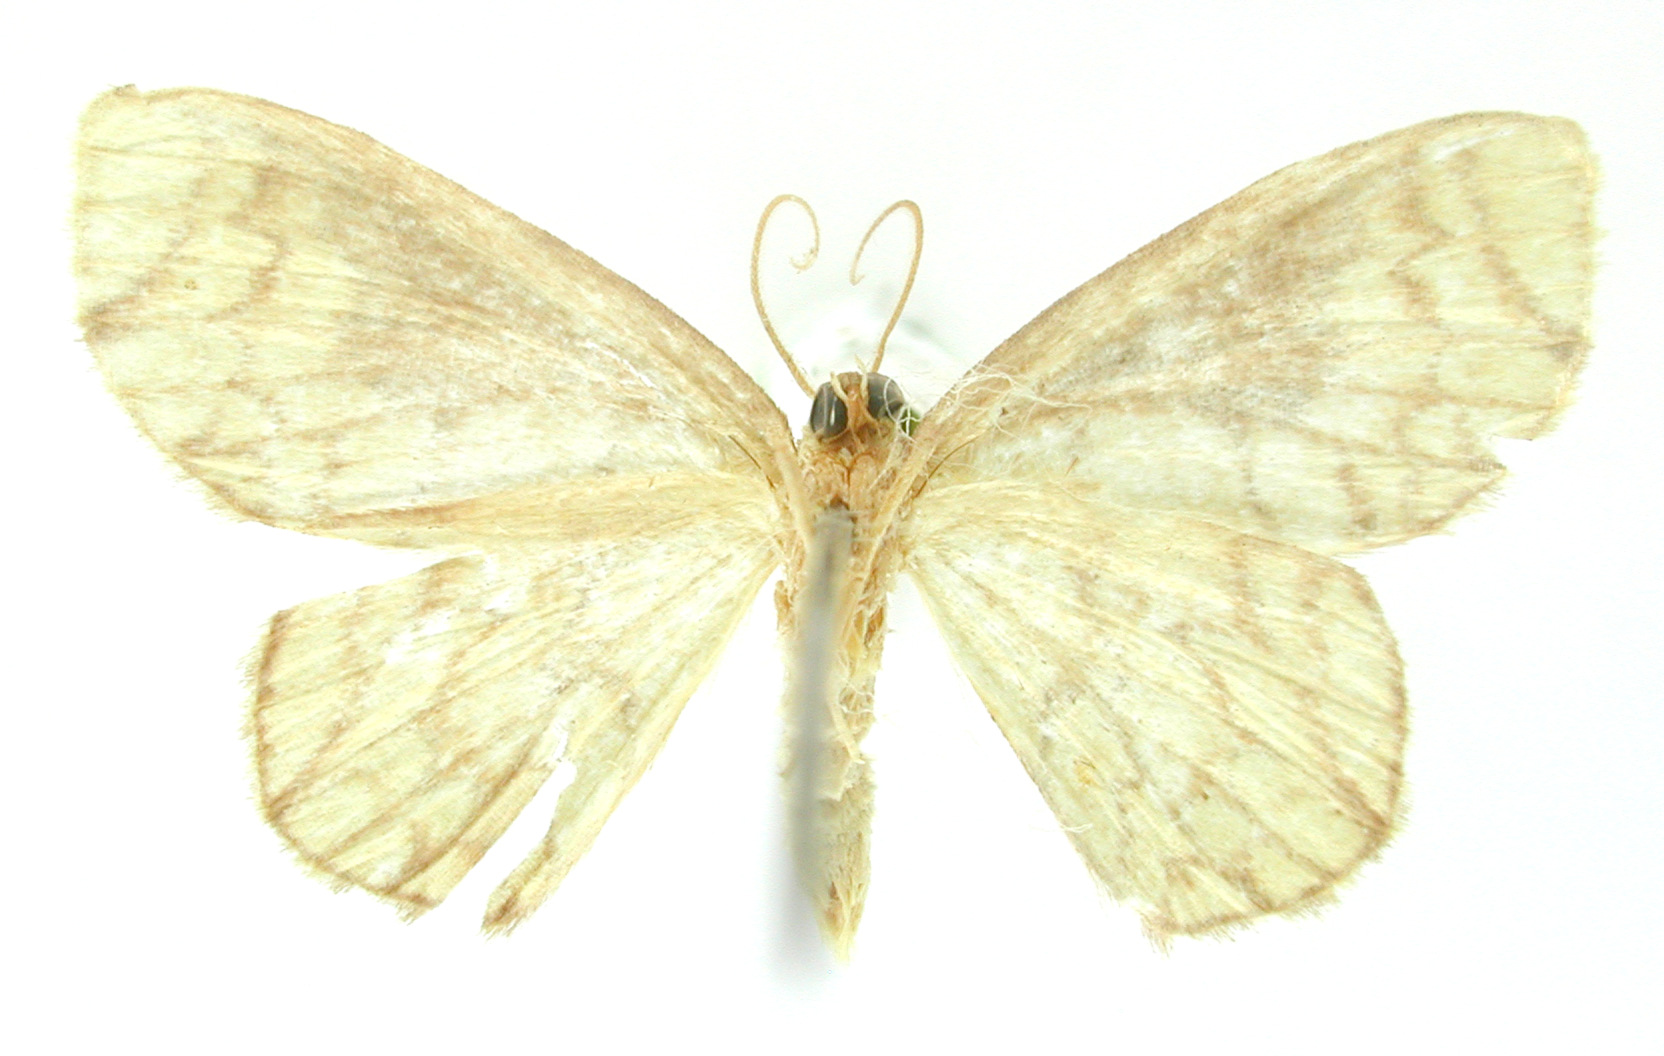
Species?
Heterephyra aurata
